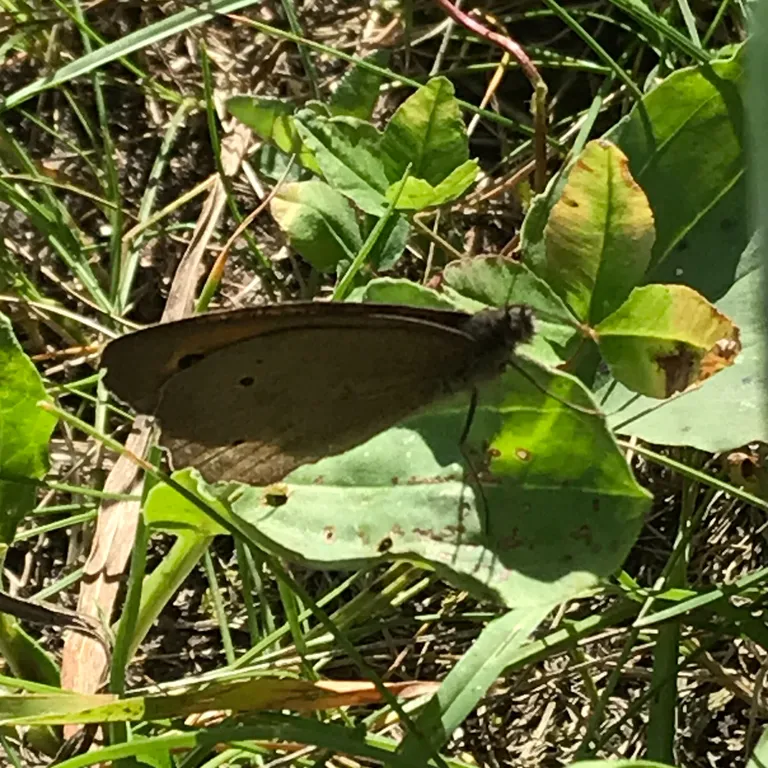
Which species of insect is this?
Maniola jurtina
